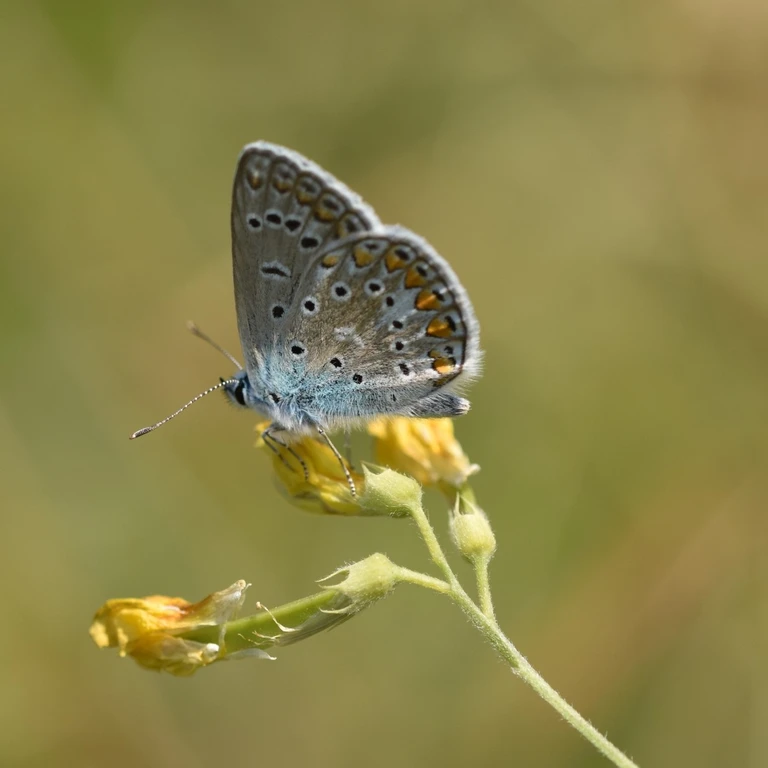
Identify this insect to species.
Polyommatus icarus
